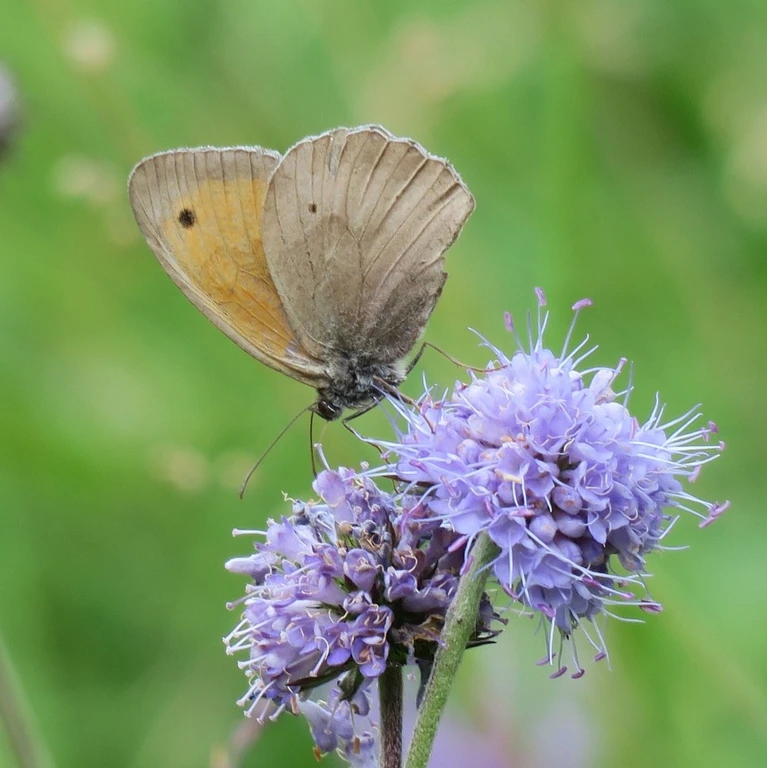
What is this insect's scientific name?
Maniola jurtina
